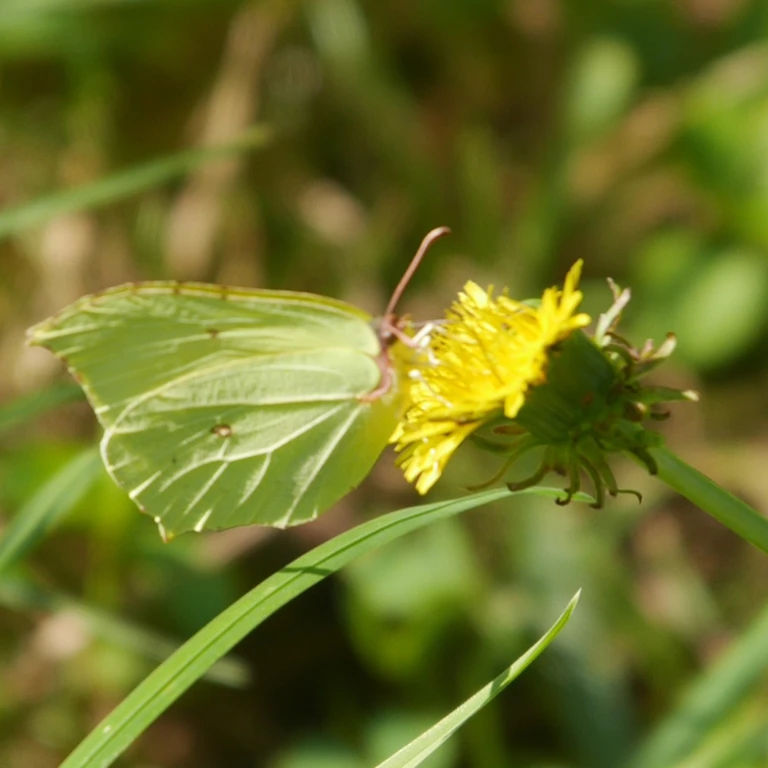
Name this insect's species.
Gonepteryx rhamni
